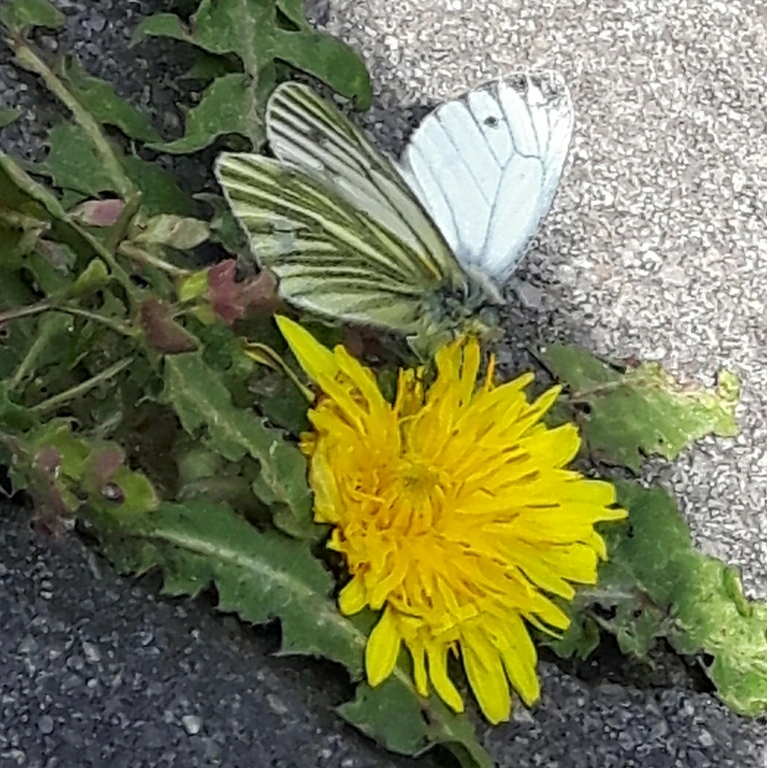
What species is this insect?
Pieris napi
